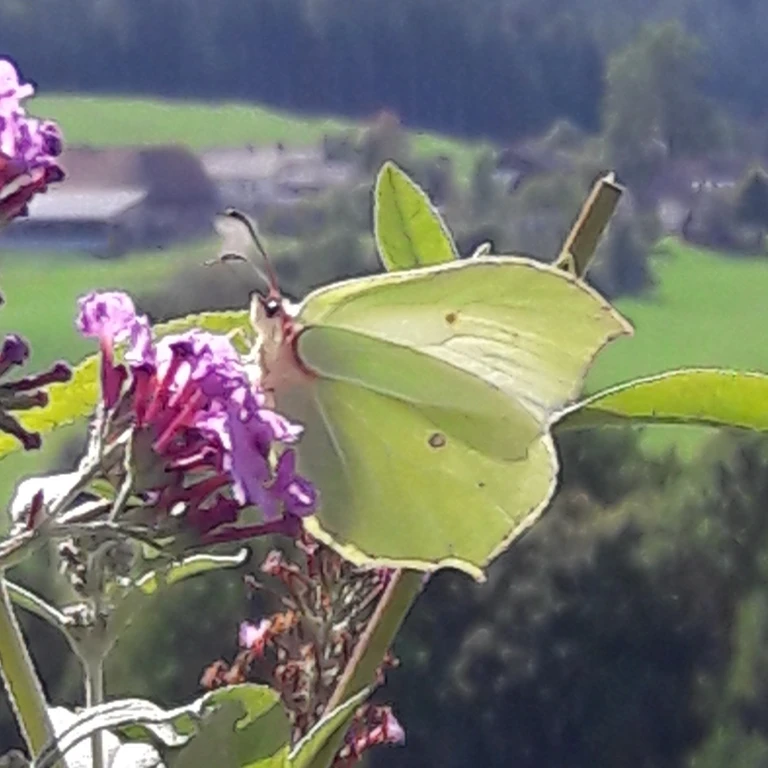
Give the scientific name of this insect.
Gonepteryx rhamni
